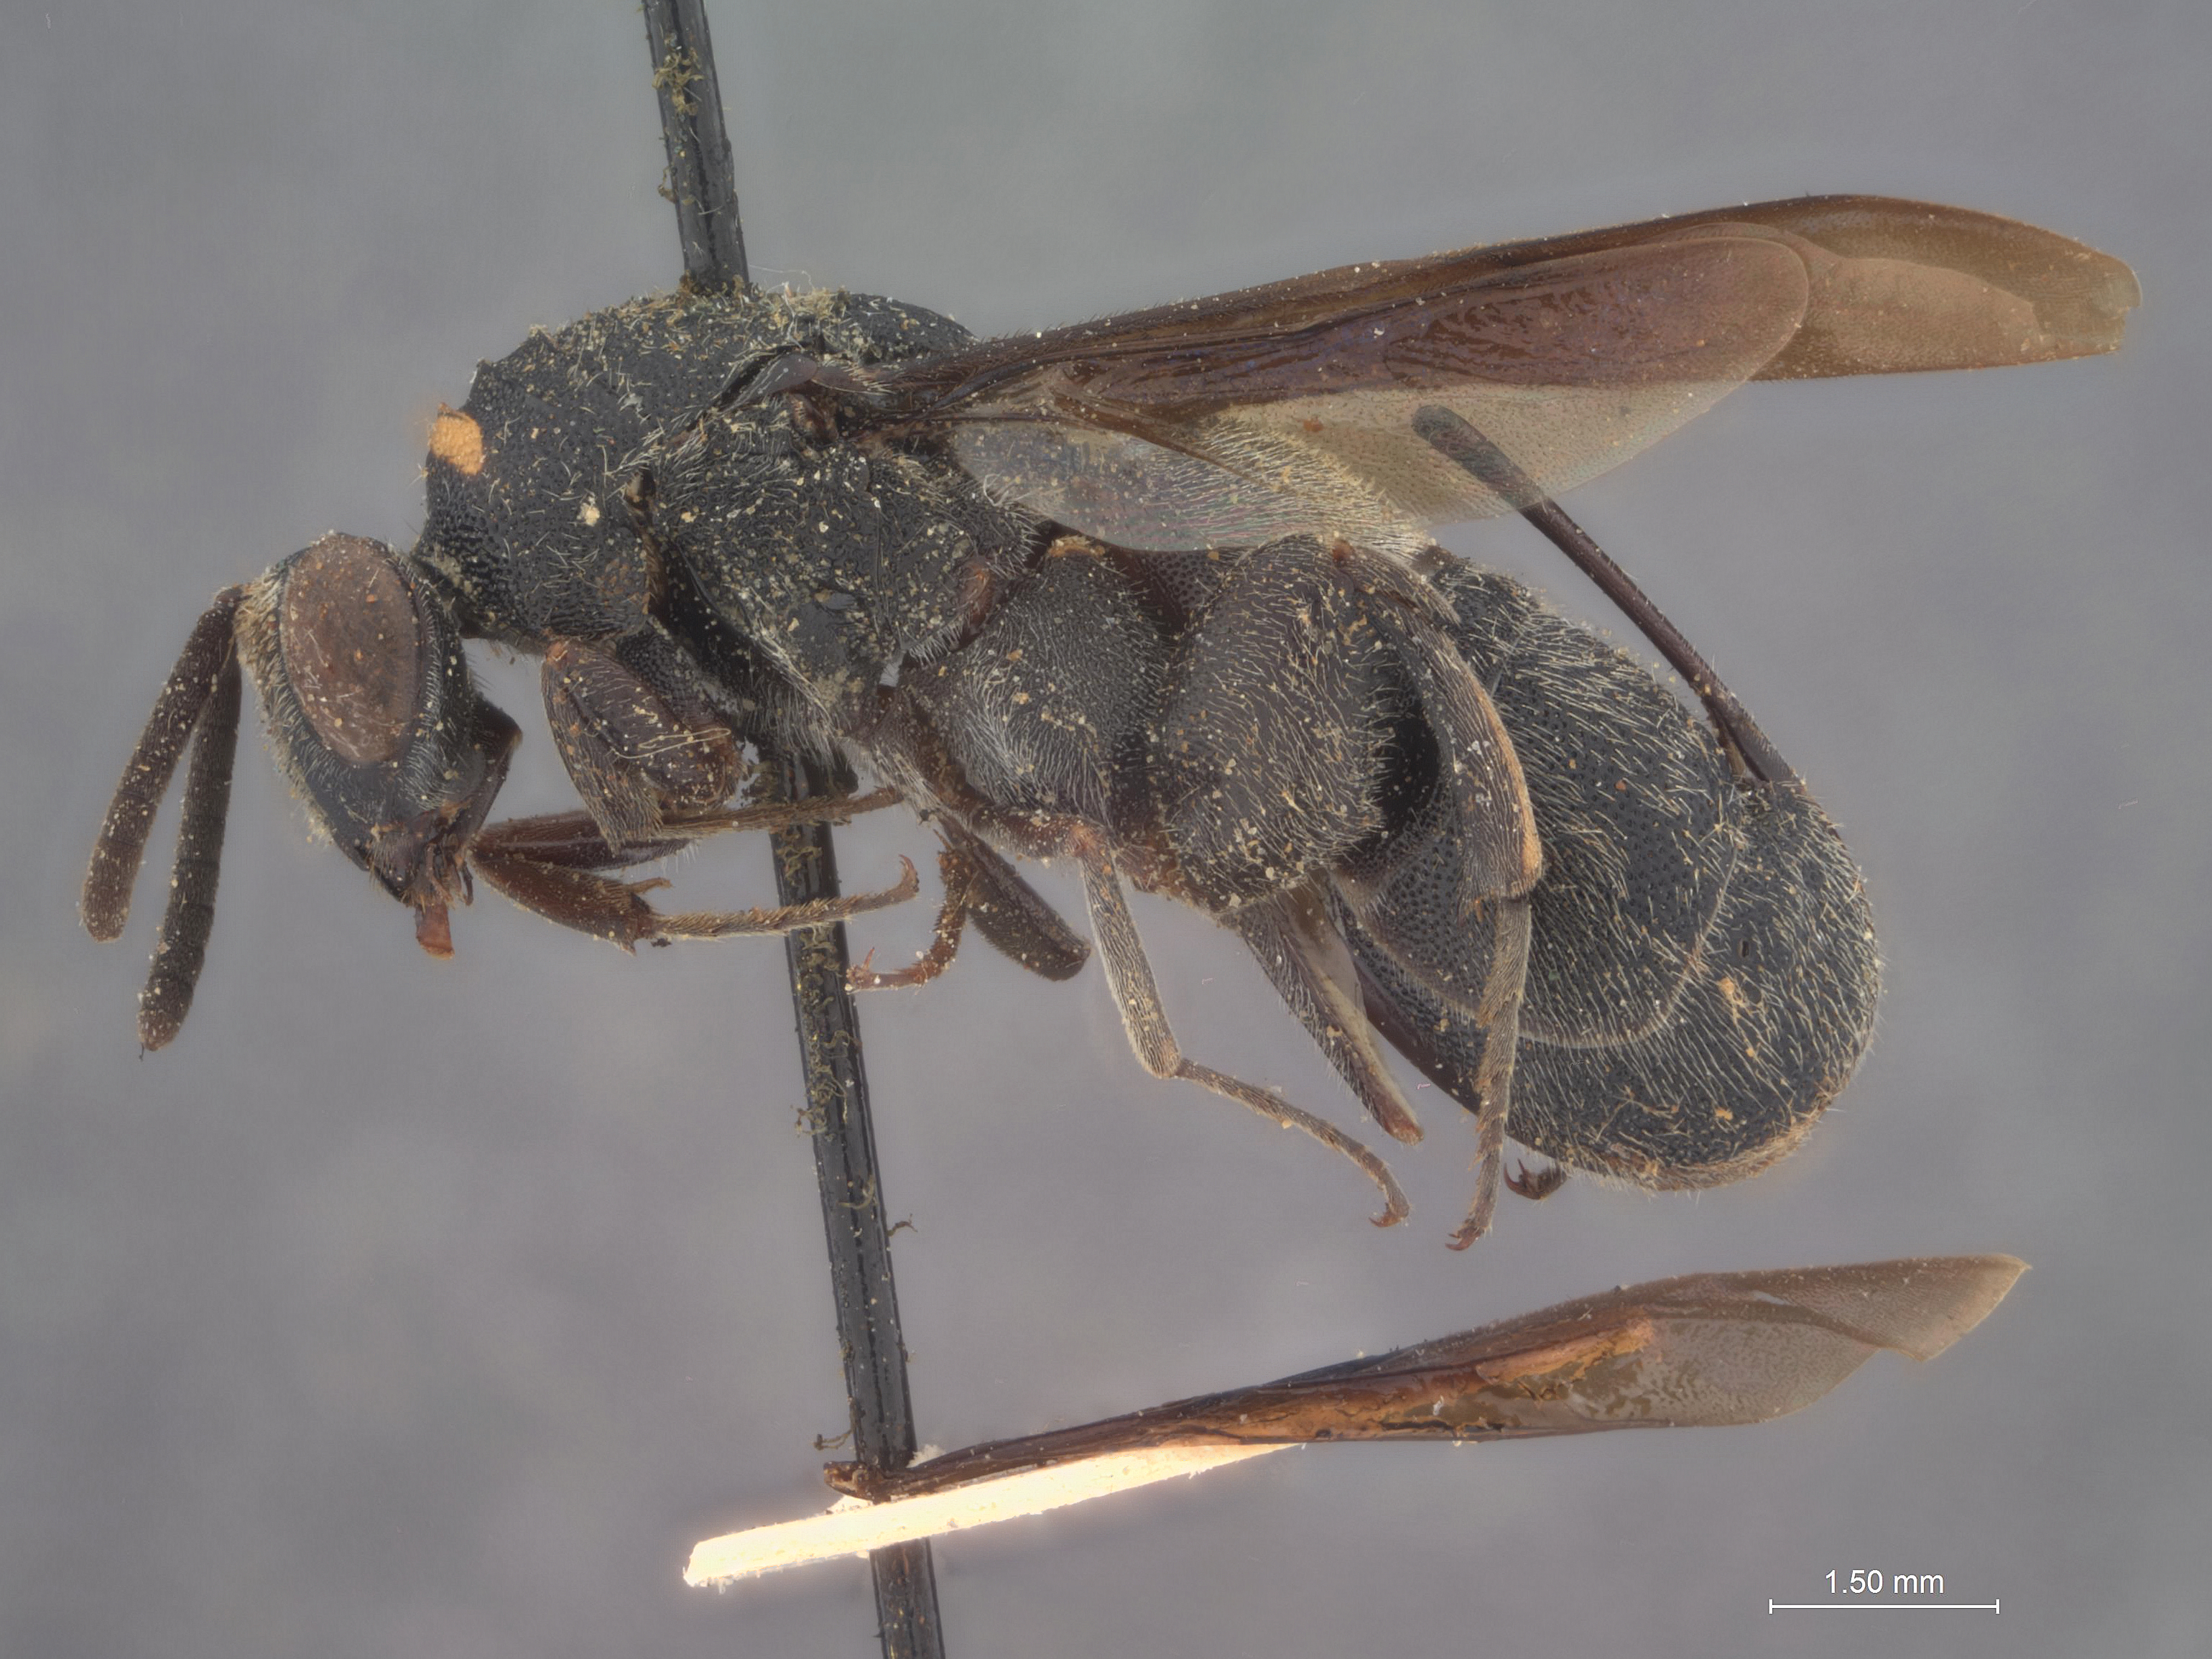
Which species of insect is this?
Leucospis bengalensis
